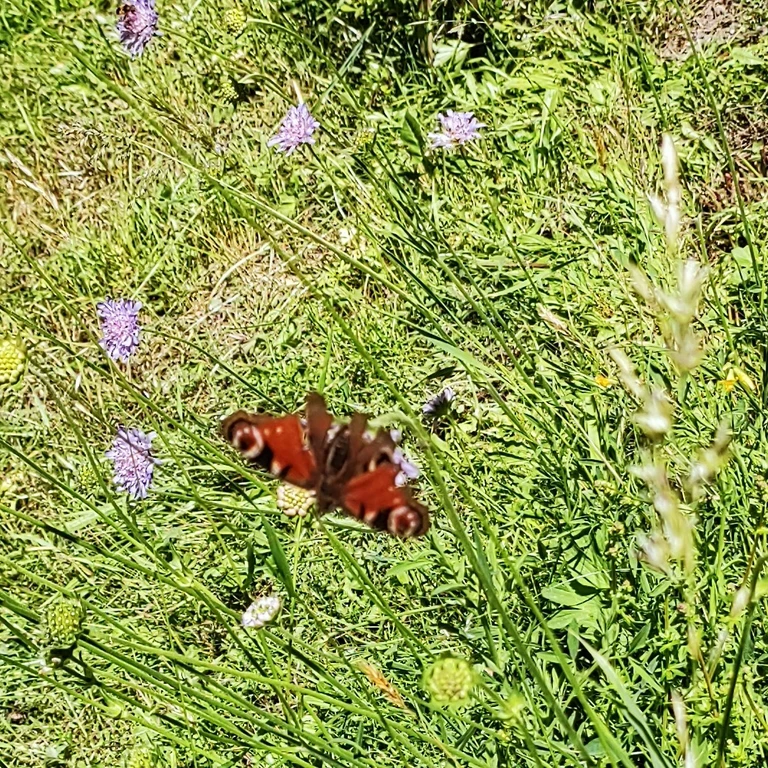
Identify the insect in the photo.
Aglais io
